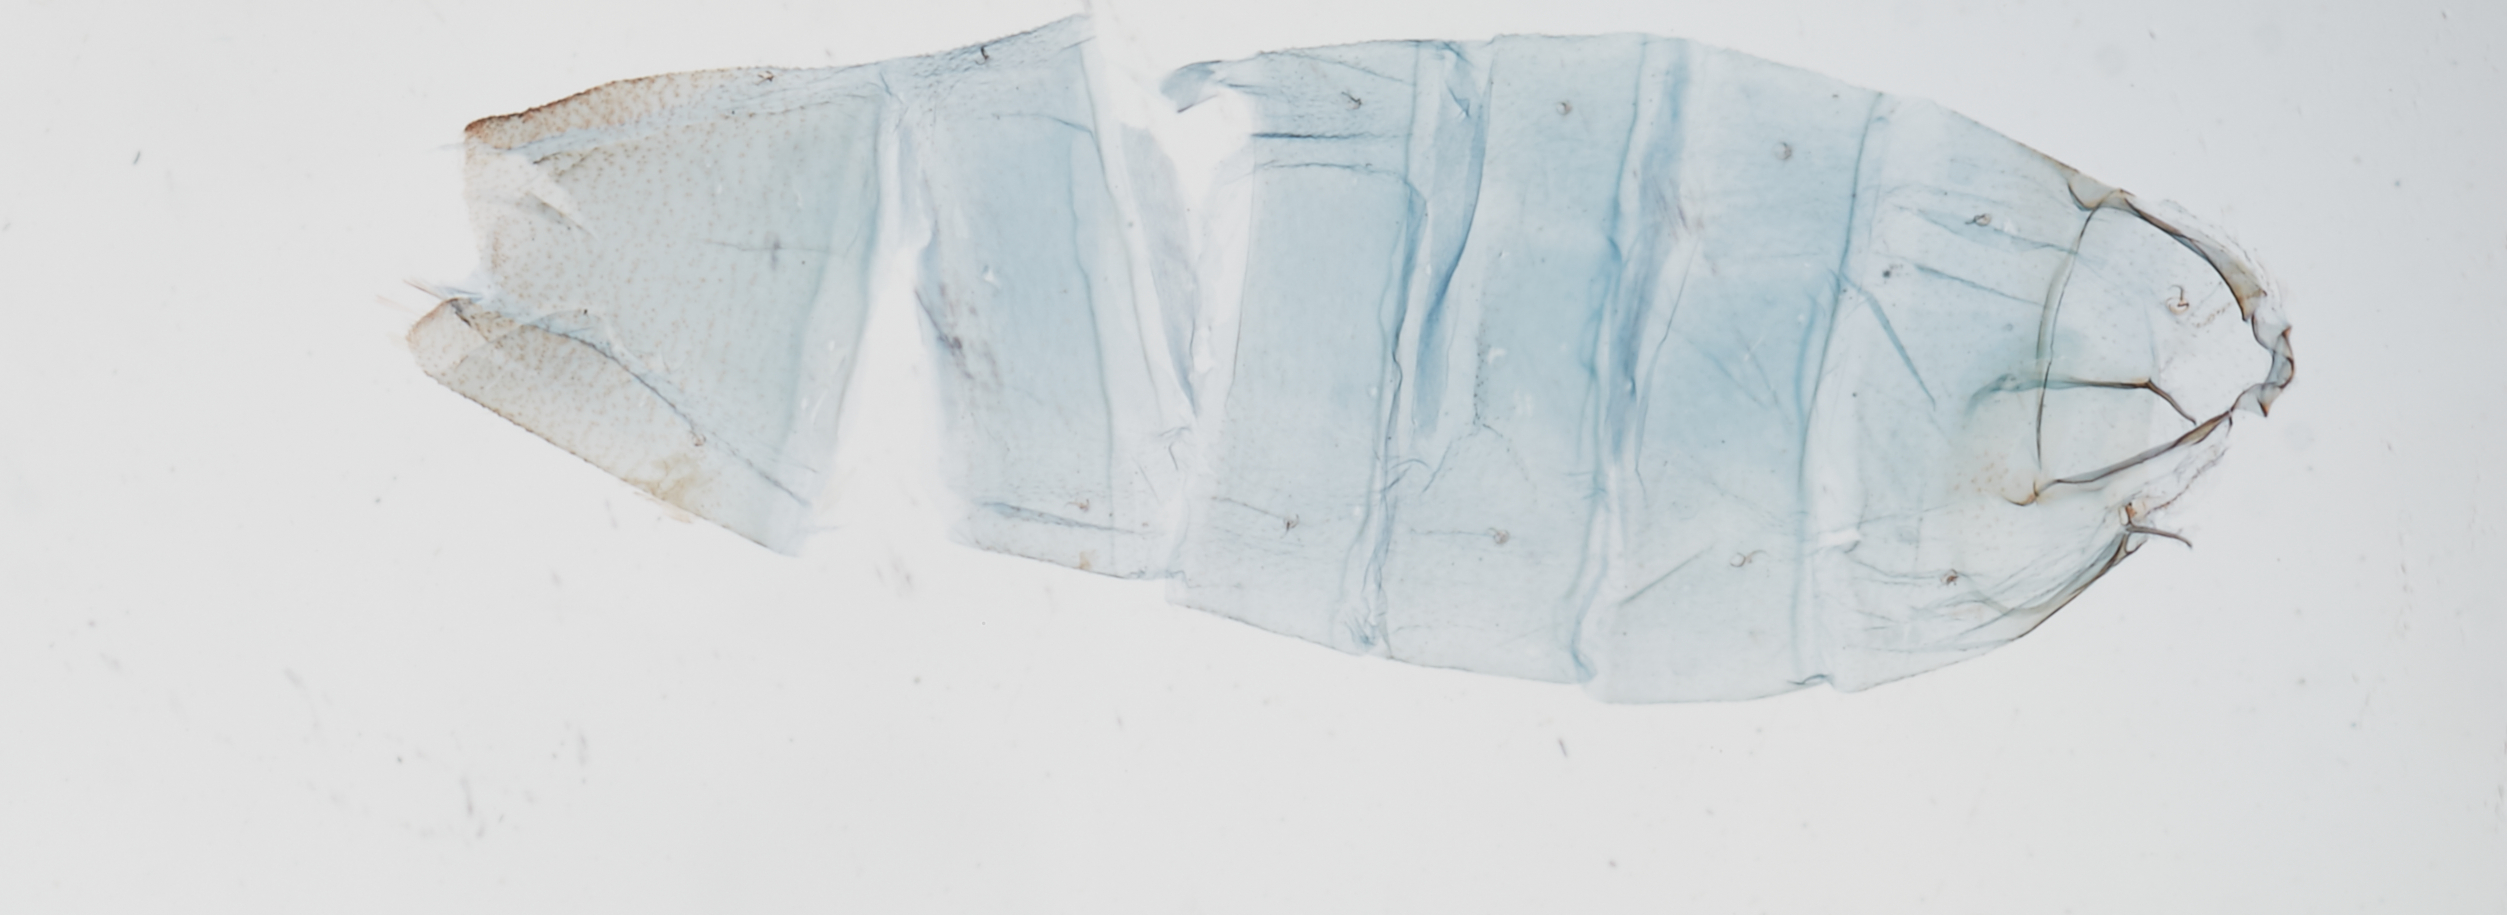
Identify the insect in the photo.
Chionodes pavor
